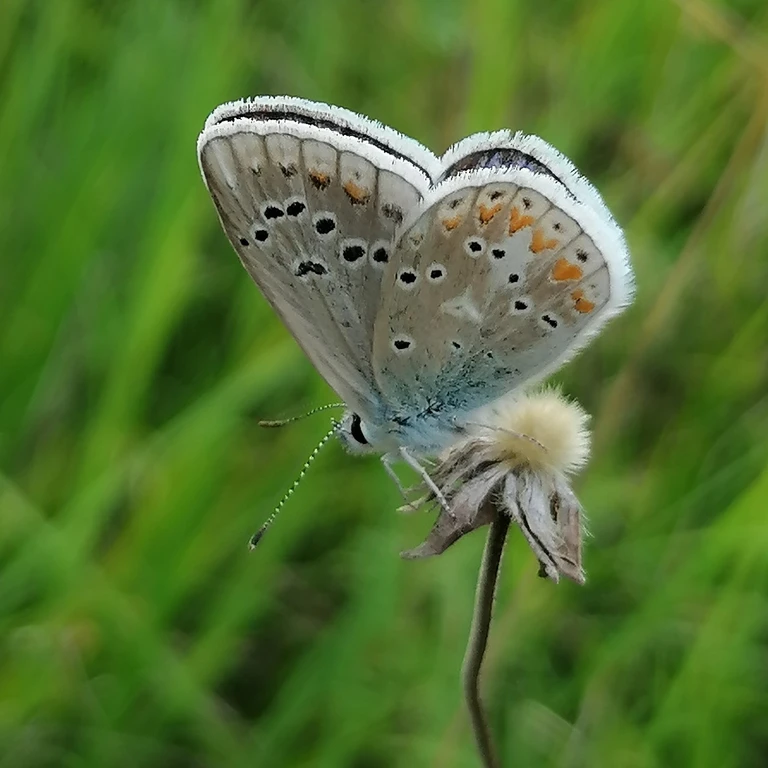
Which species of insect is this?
Polyommatus dorylas
